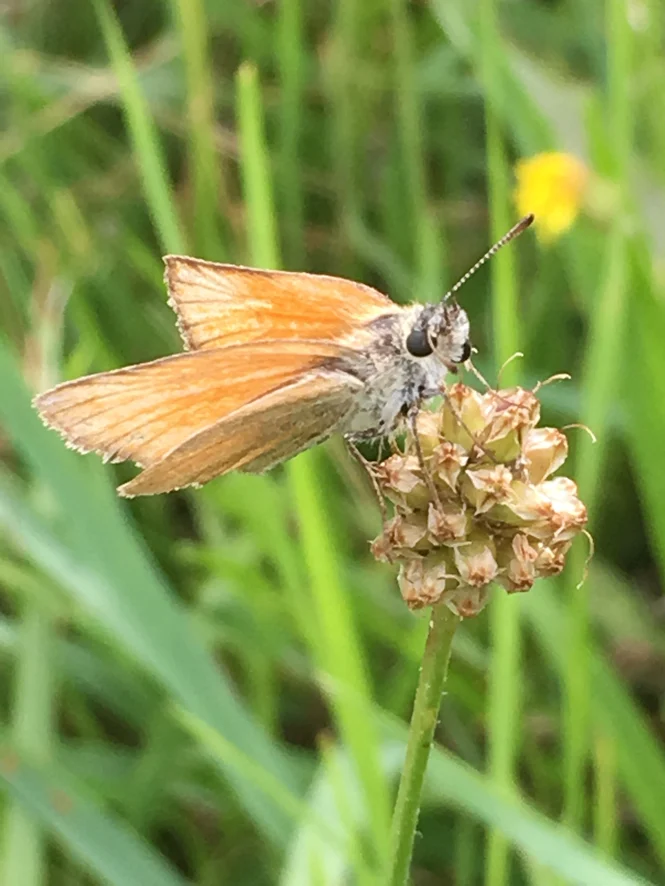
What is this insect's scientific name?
Thymelicus lineola
